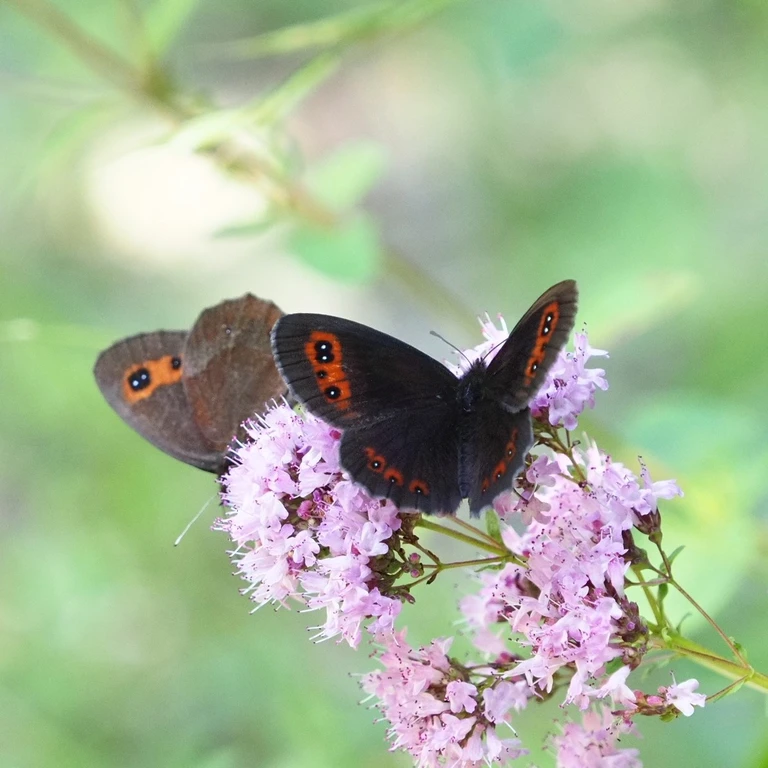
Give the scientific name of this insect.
Erebia aethiops
